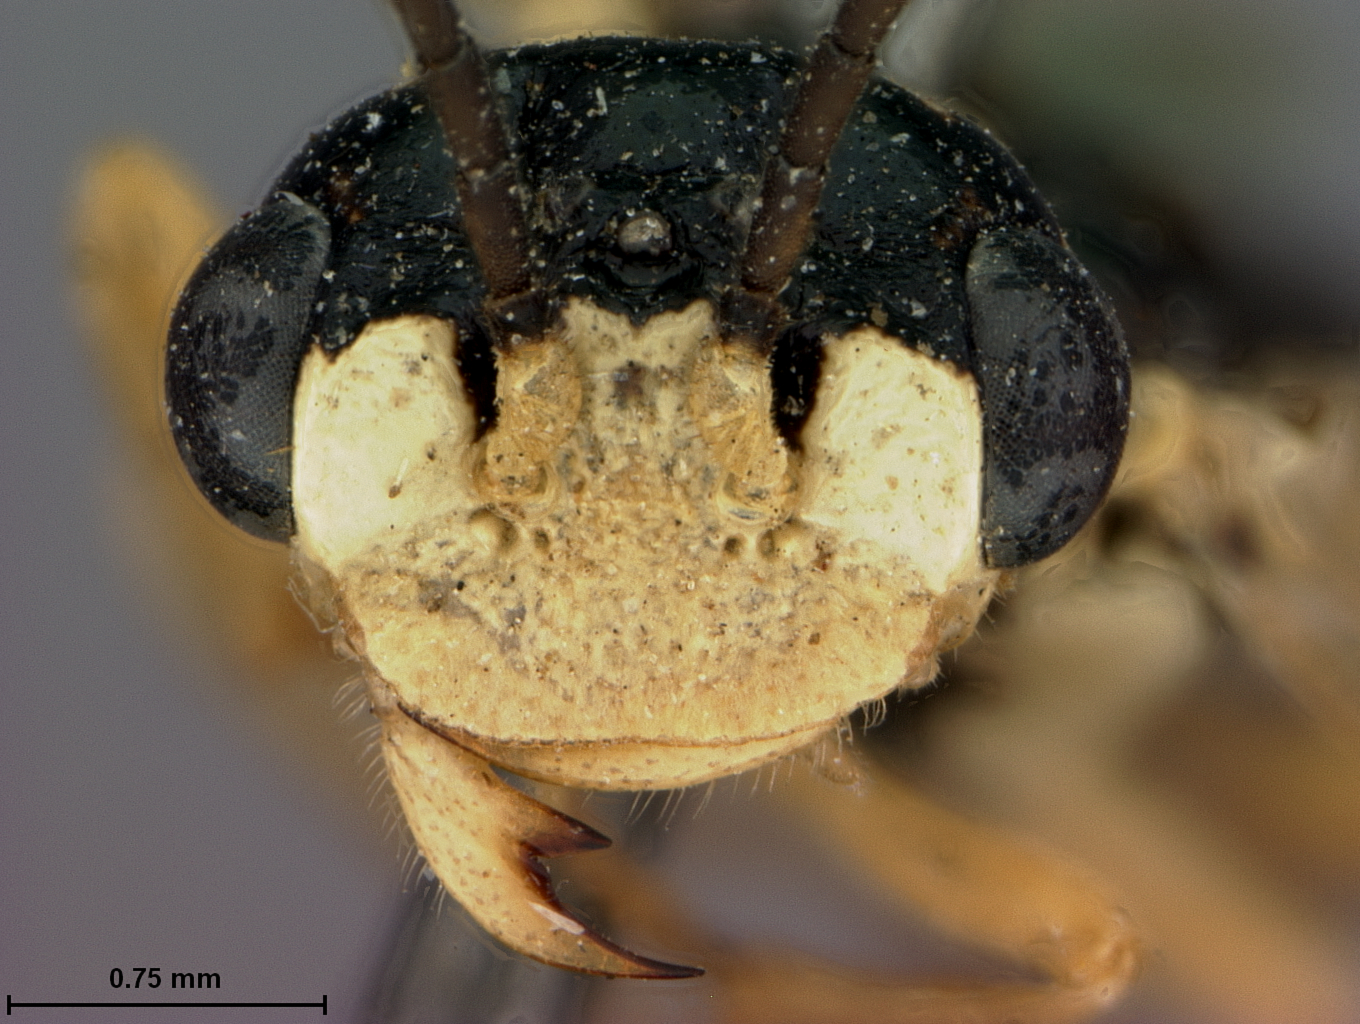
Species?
Pamphilius subcavifrons
